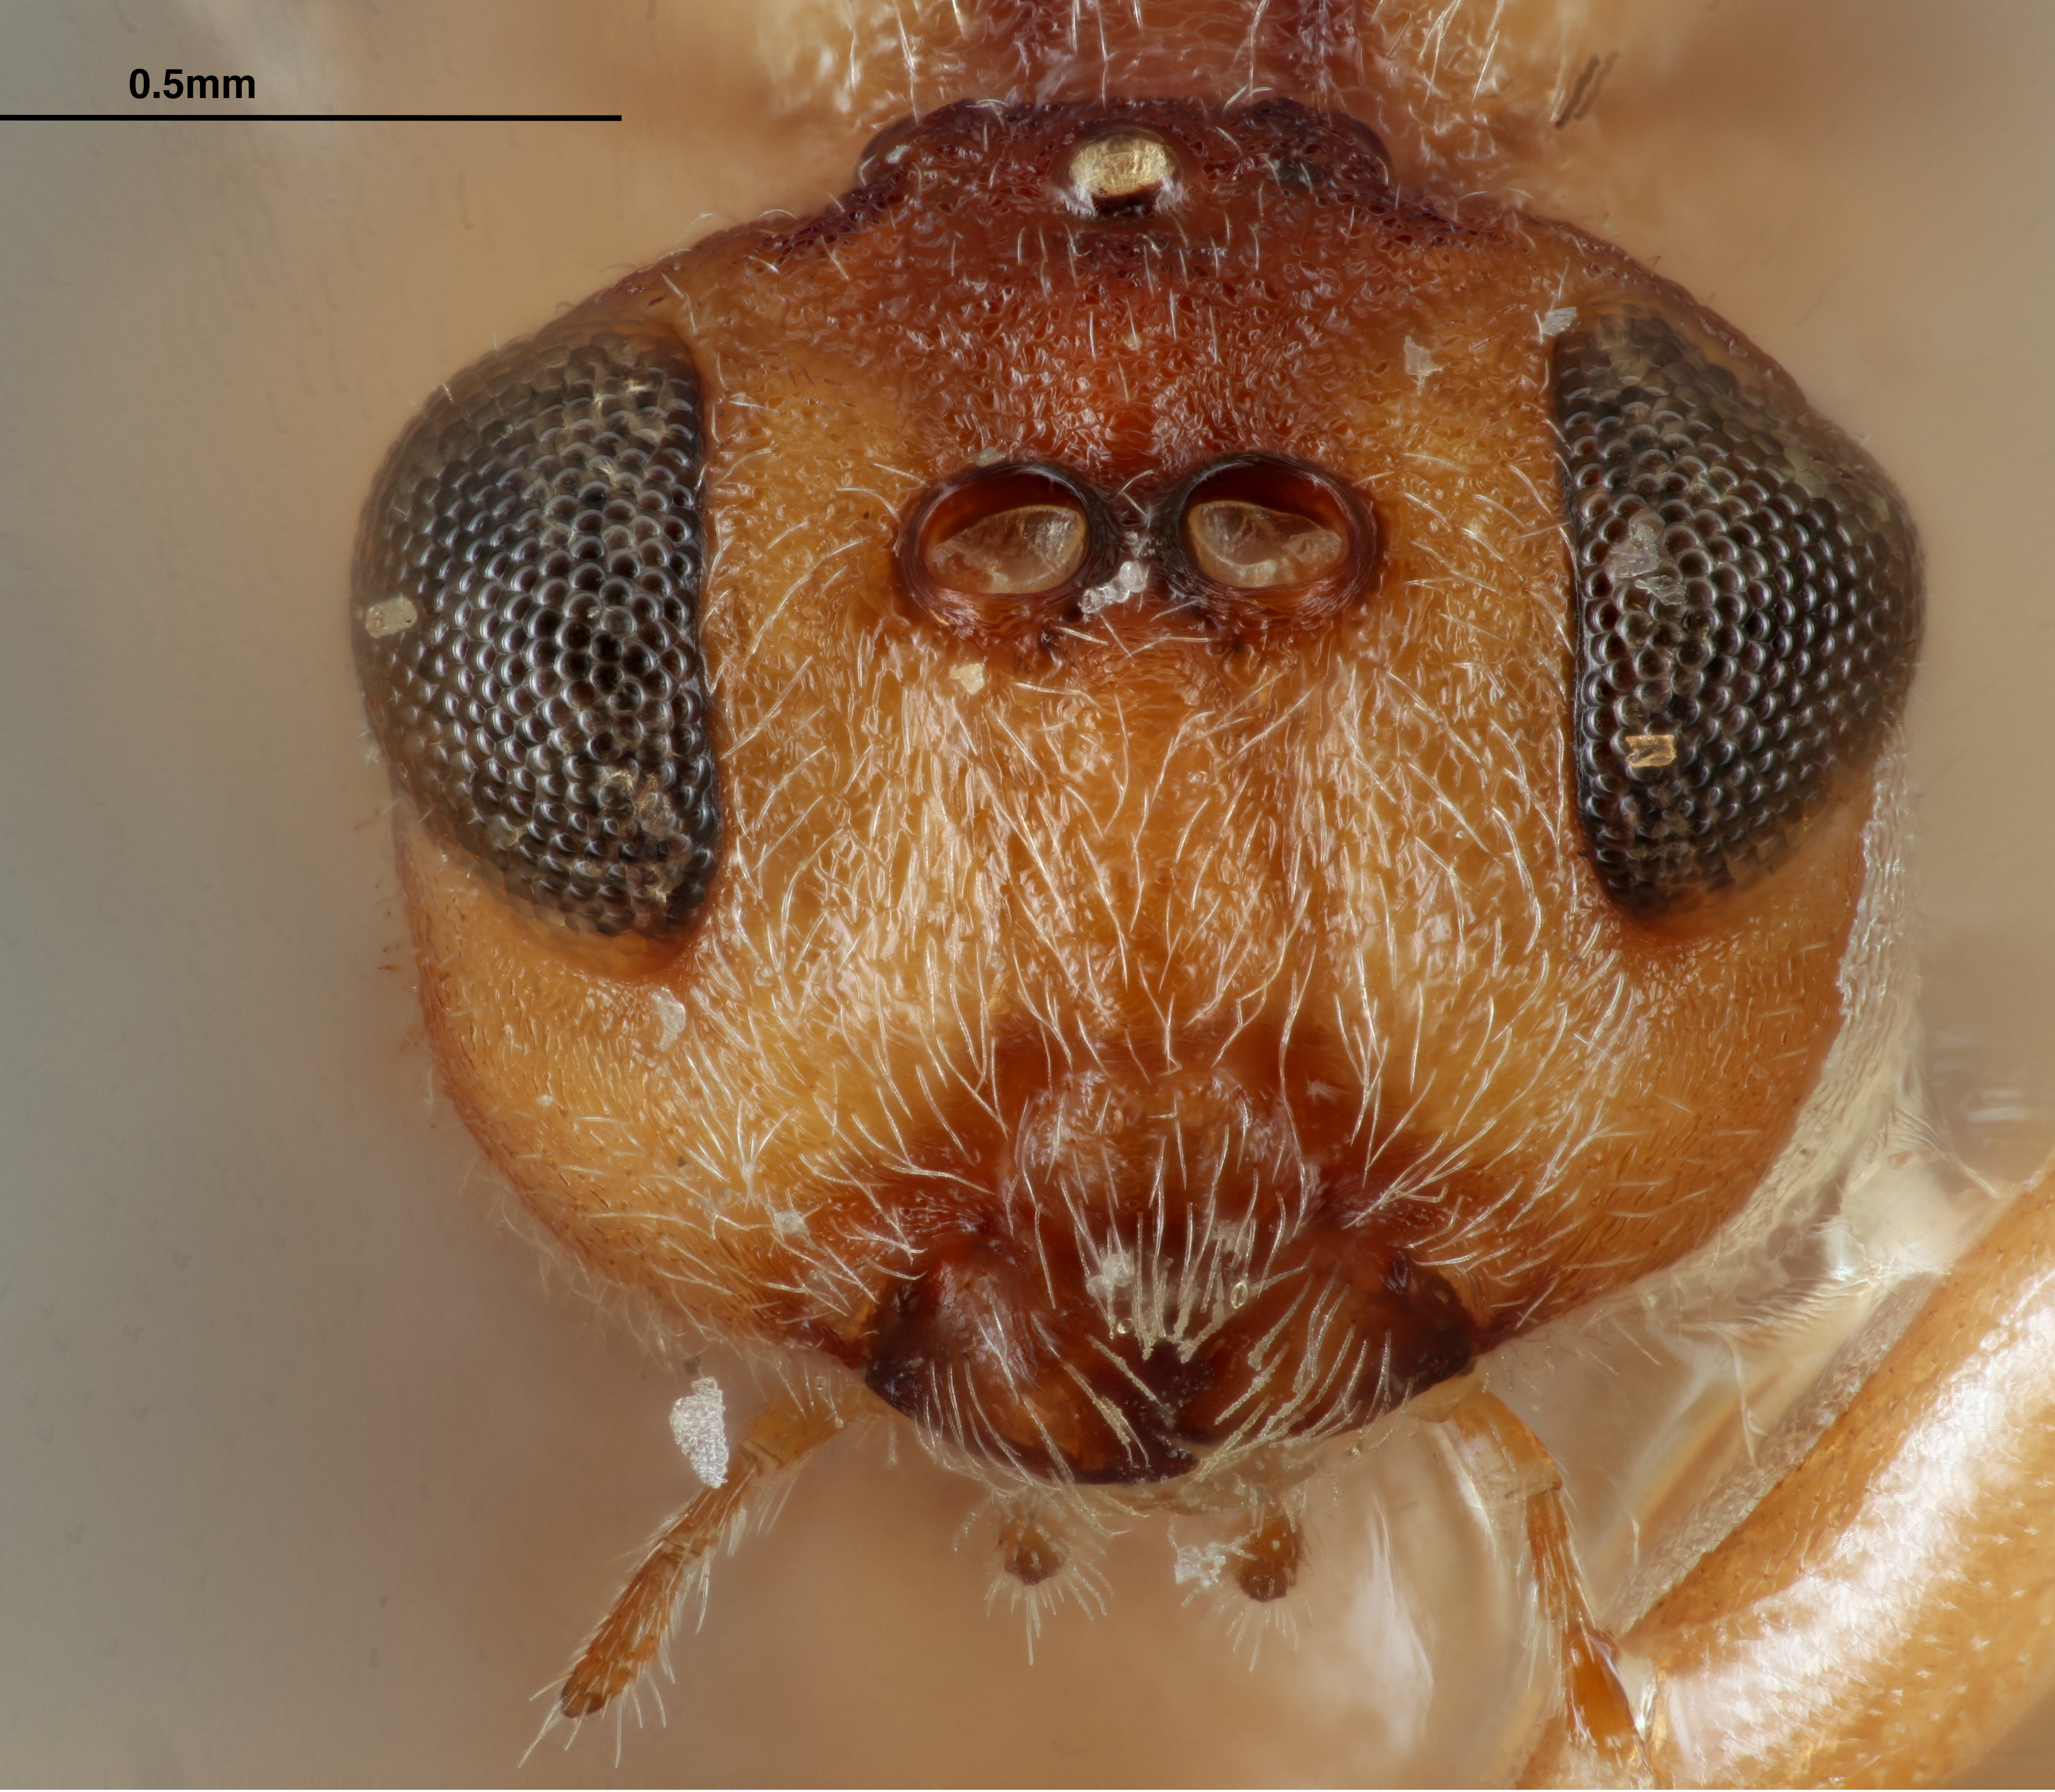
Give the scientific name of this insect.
Callirhytis cedrosensis
